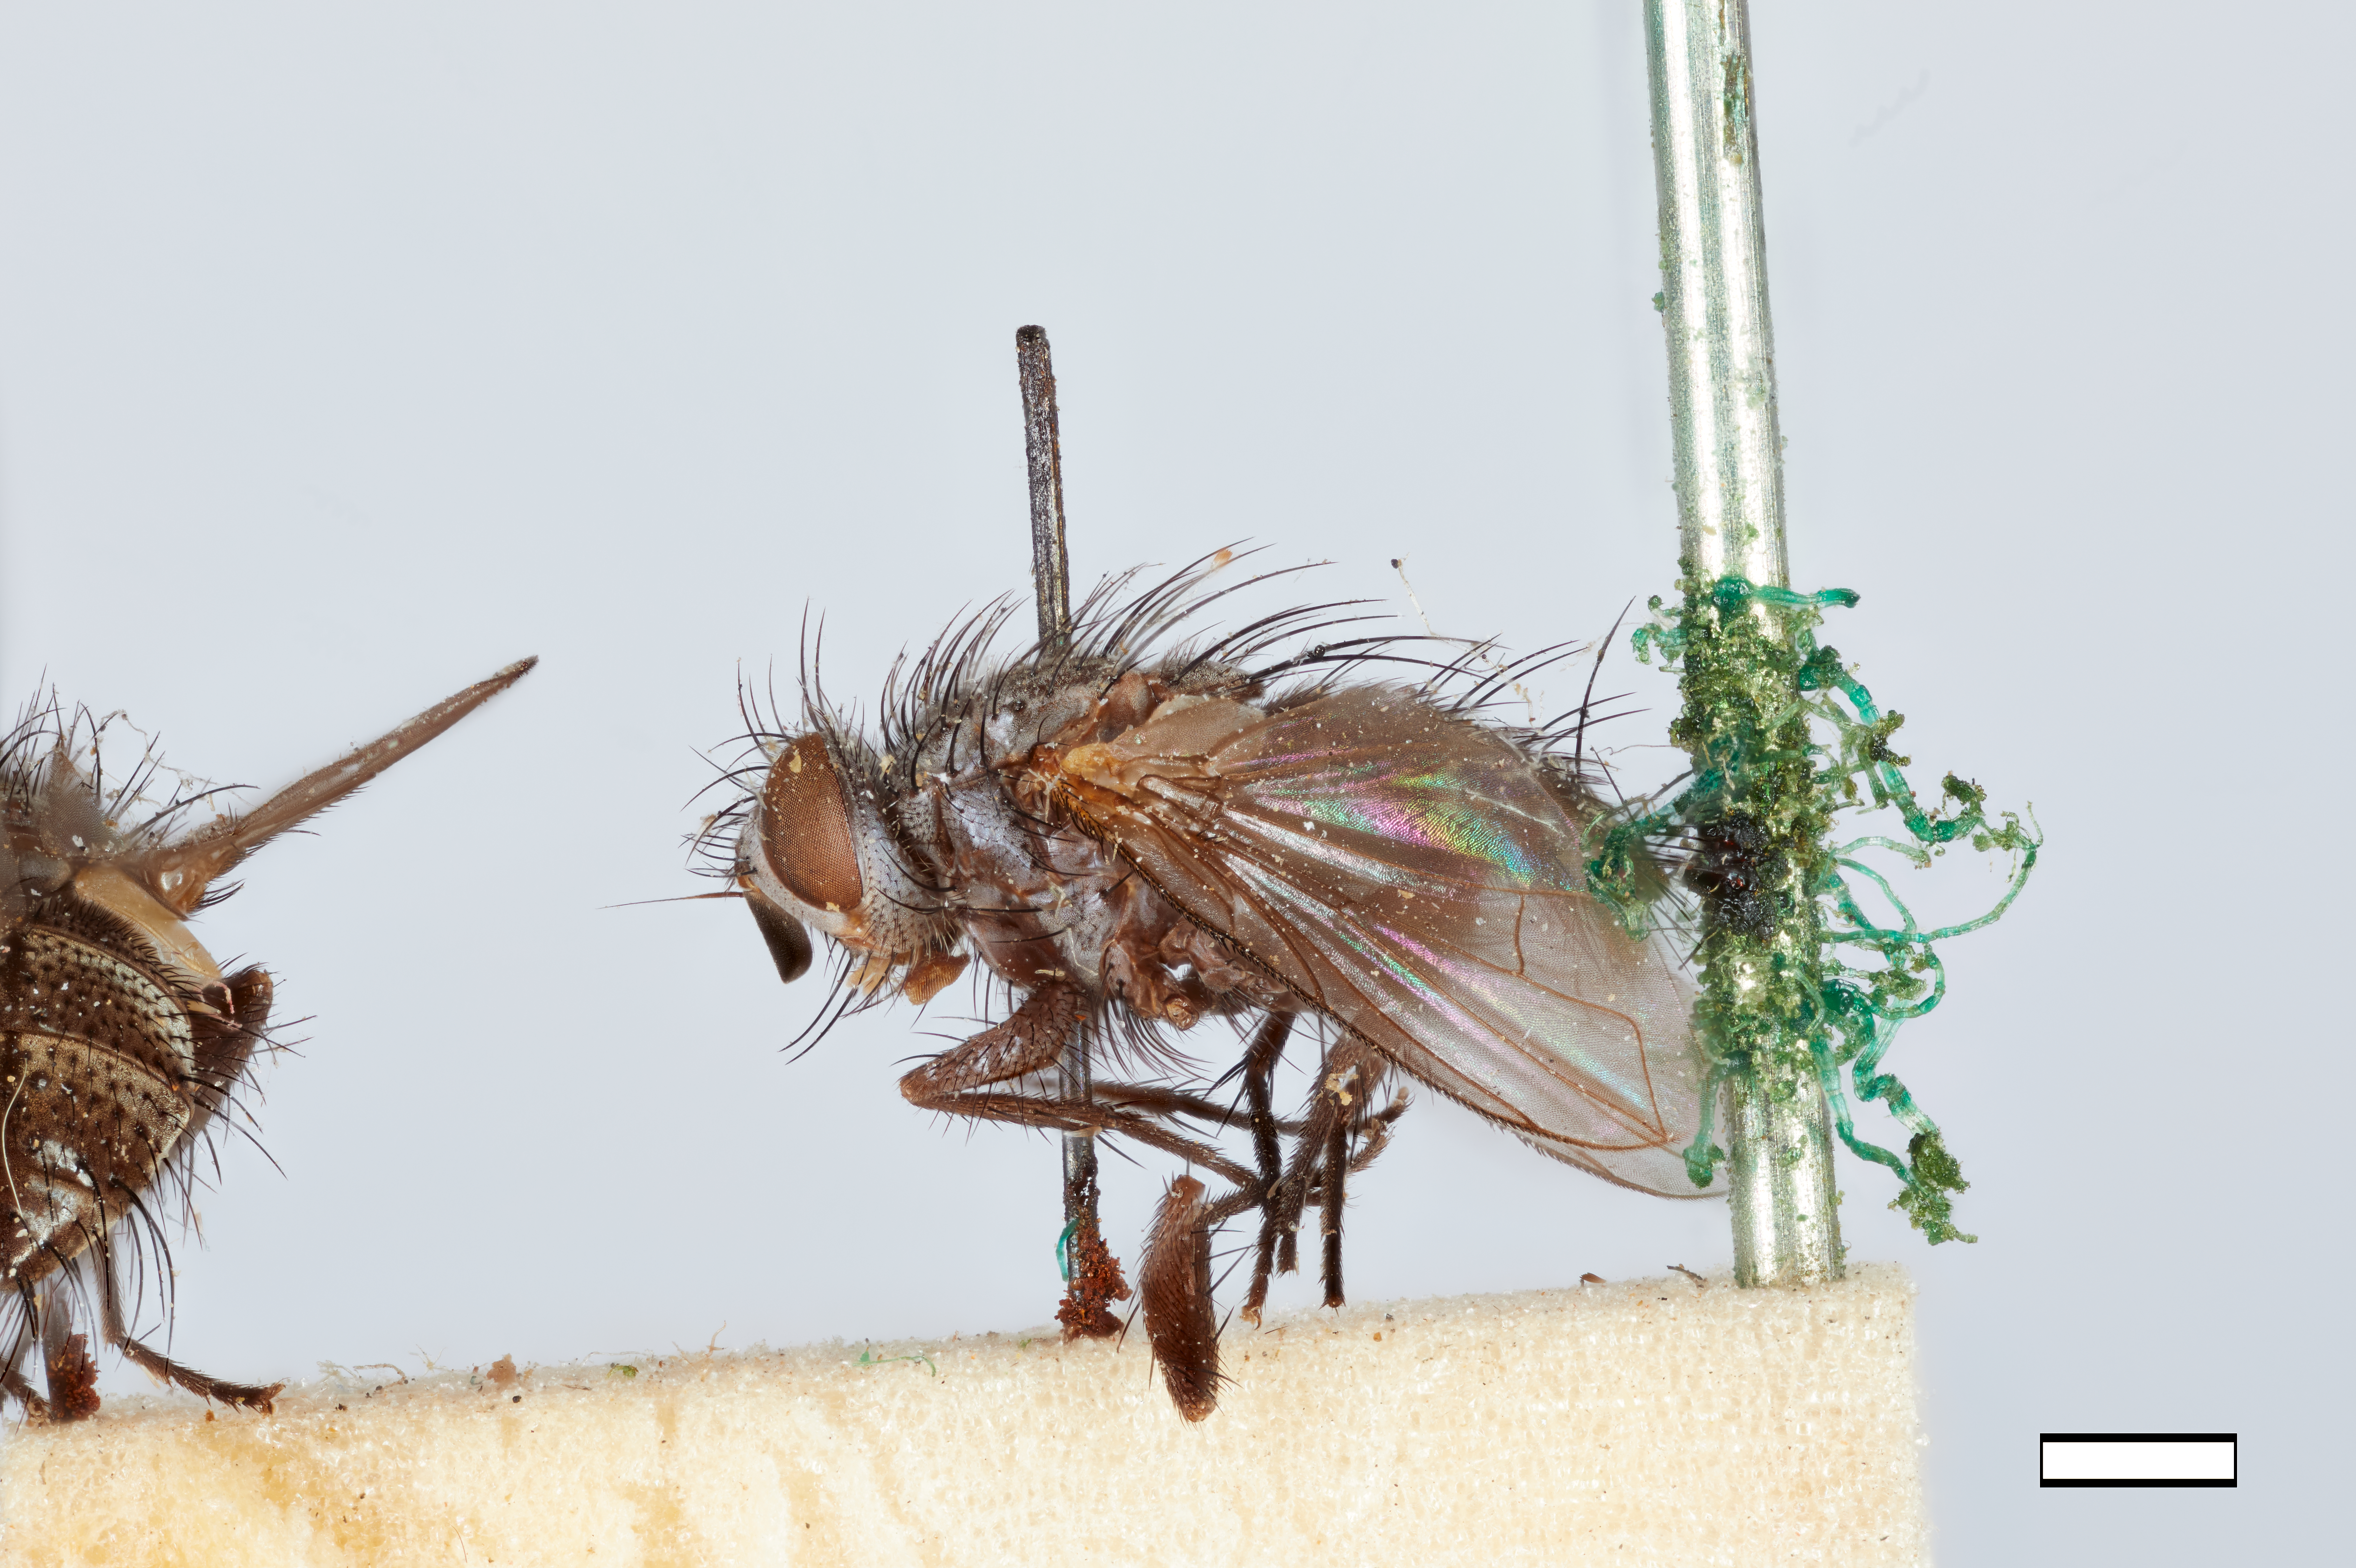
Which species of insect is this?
Admontia retiniae
